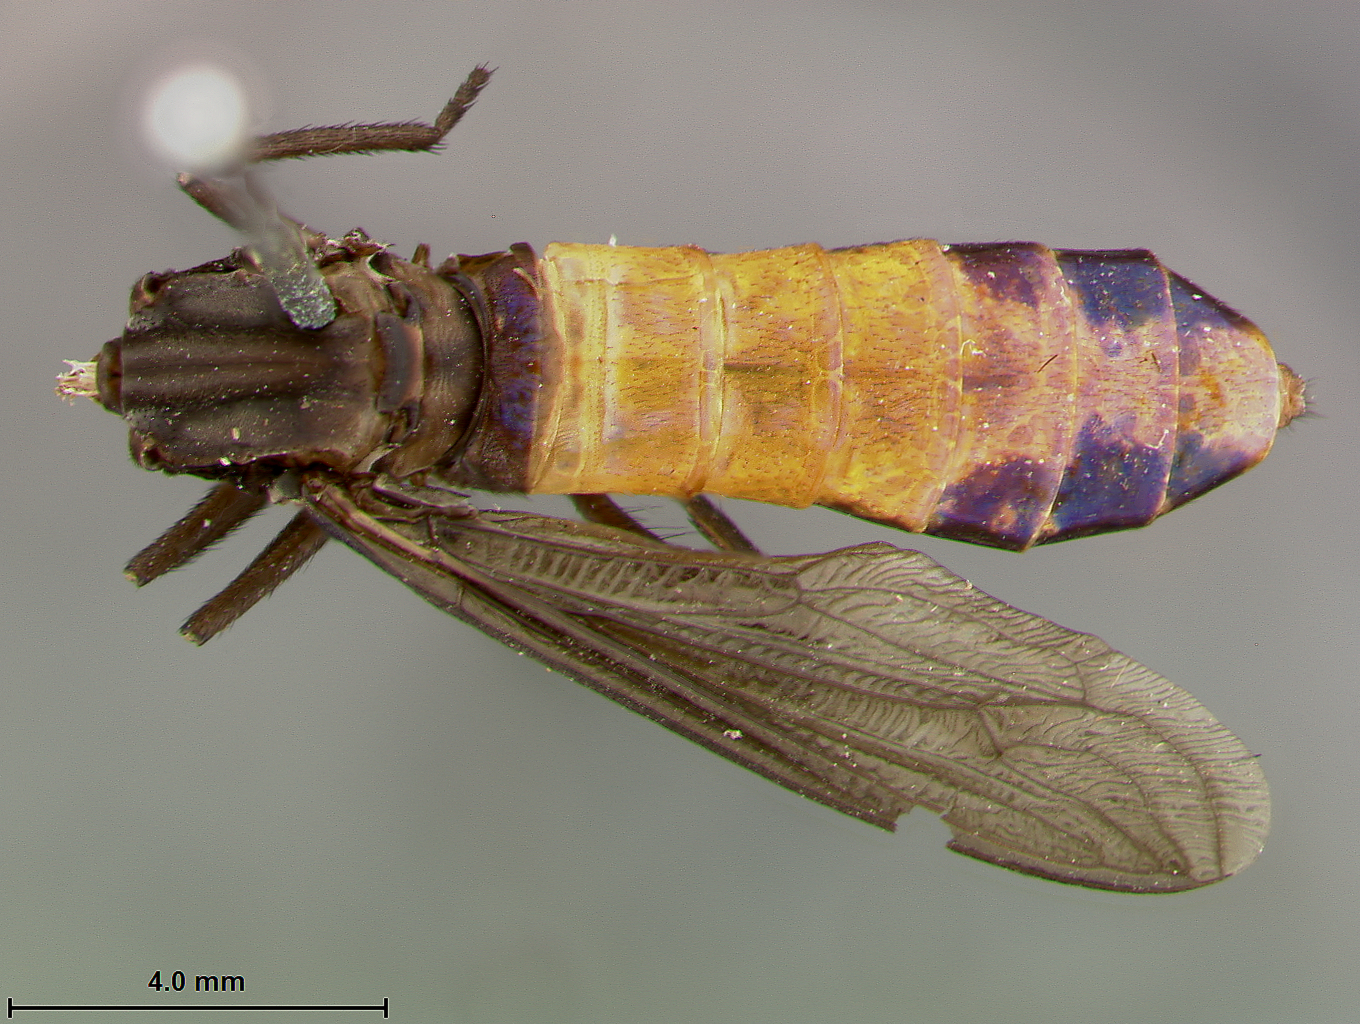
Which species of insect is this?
Messiasia lanei
